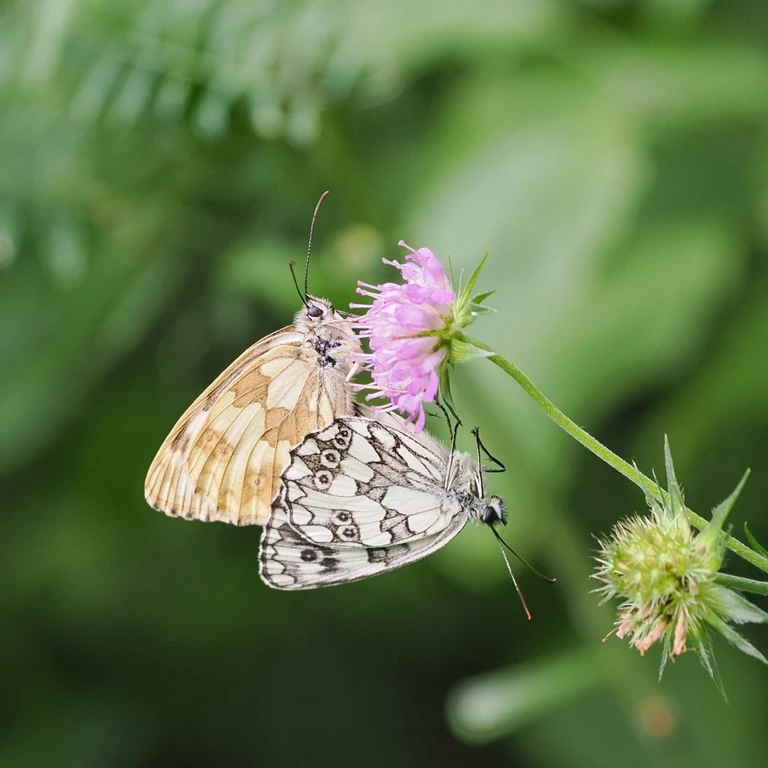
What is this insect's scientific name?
Melanargia galathea
